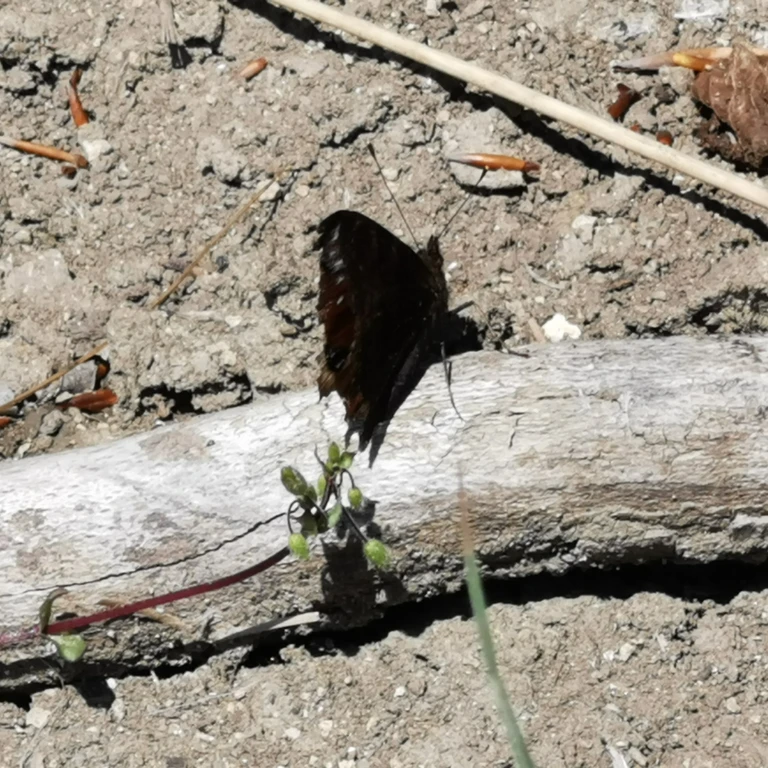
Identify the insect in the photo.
Aglais io
